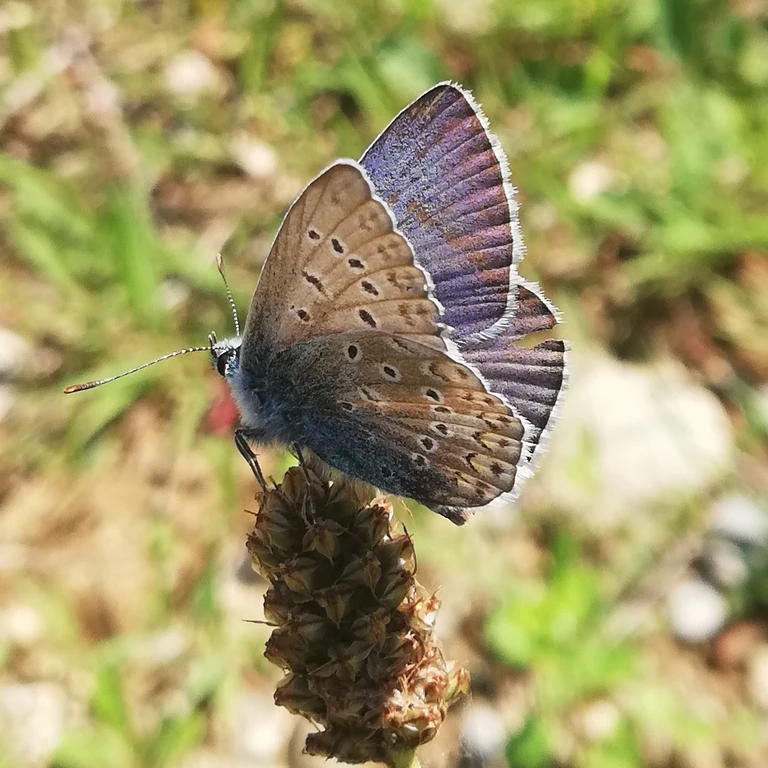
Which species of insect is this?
Polyommatus icarus
